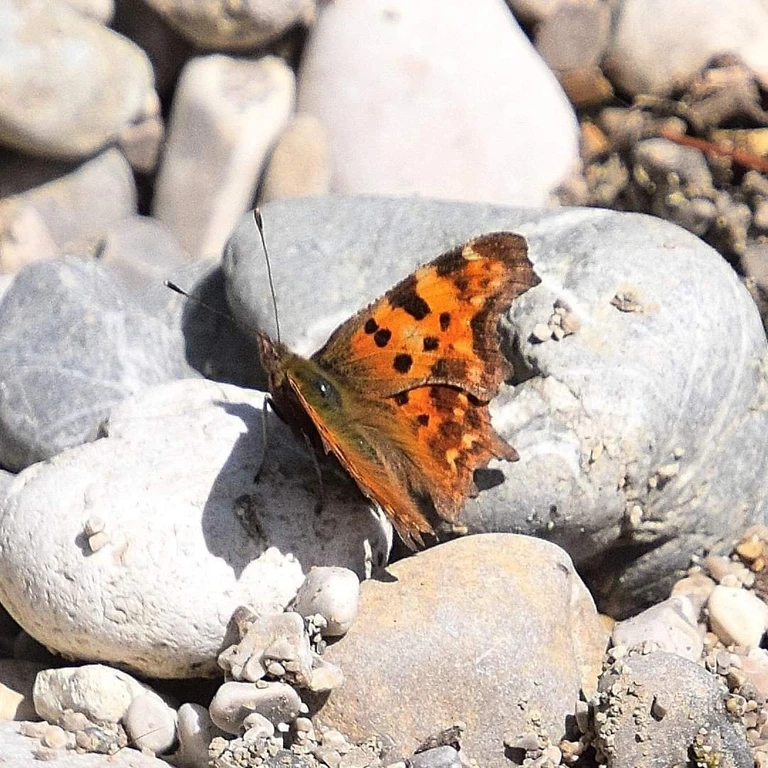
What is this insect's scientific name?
Polygonia c-album
